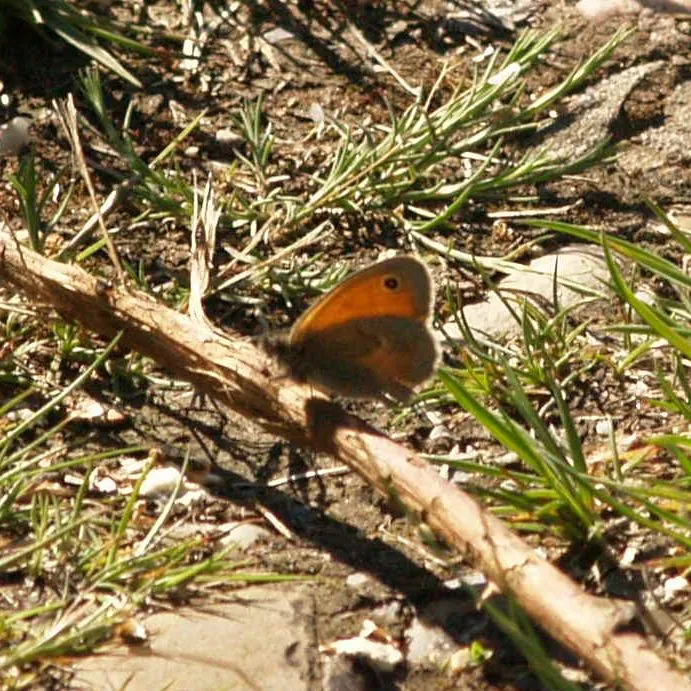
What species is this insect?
Coenonympha pamphilus
